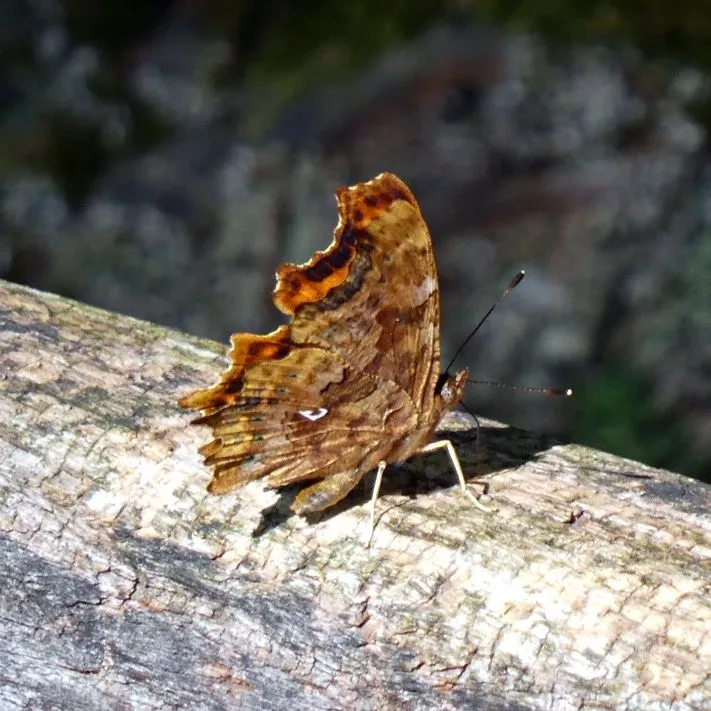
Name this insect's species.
Polygonia c-album
